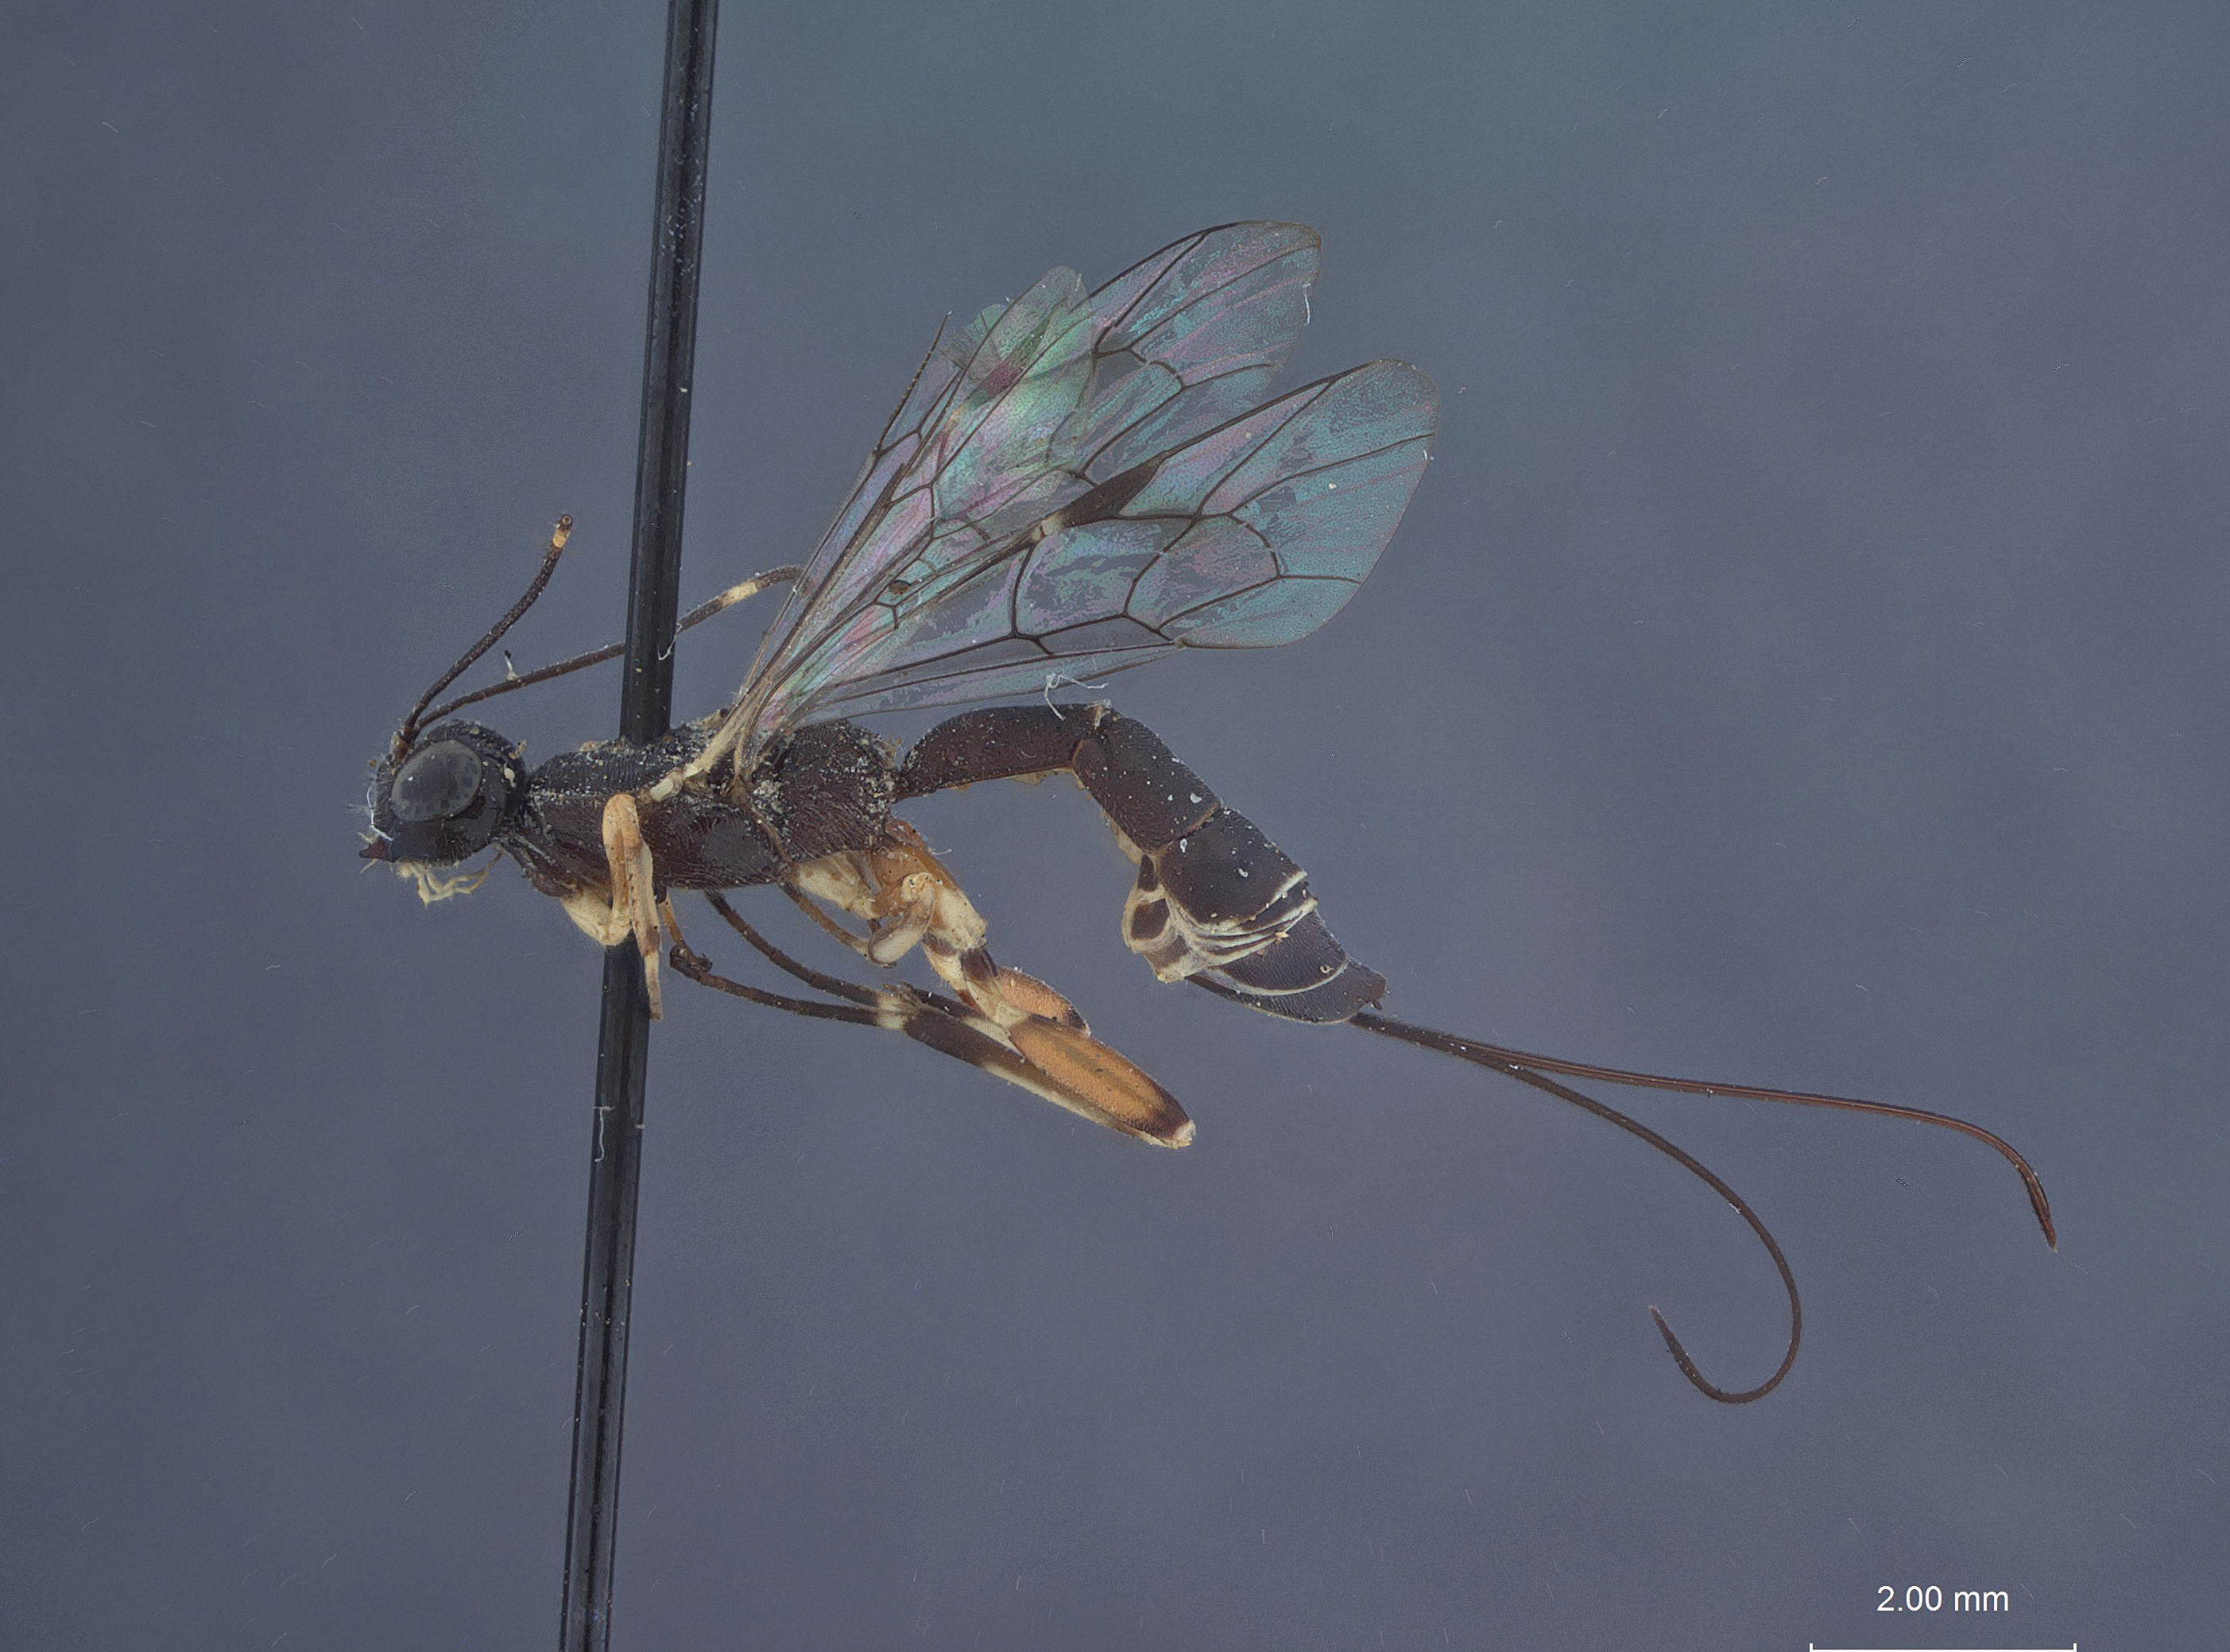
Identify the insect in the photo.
Xorides peniculus
